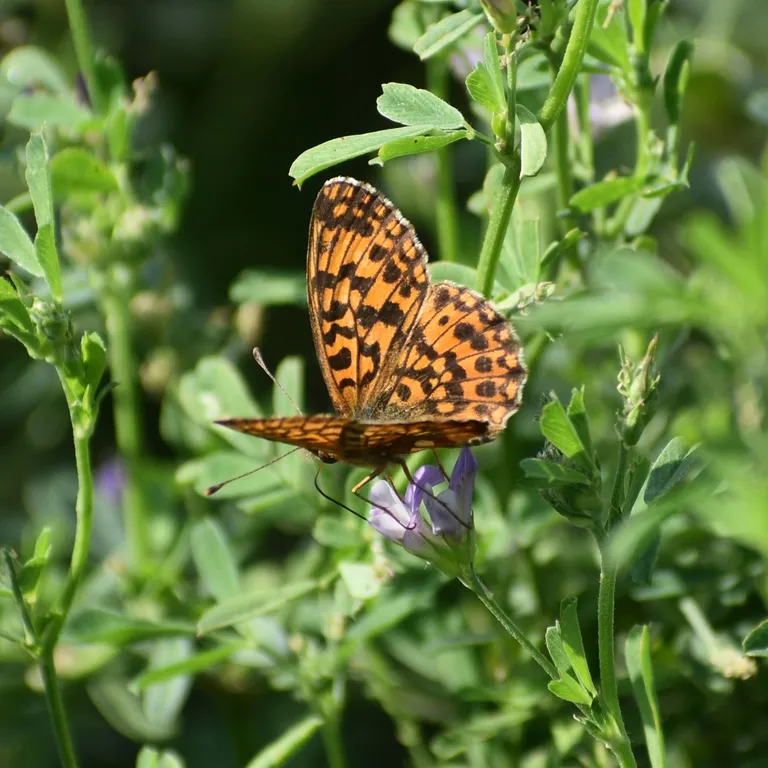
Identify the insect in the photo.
Boloria dia
